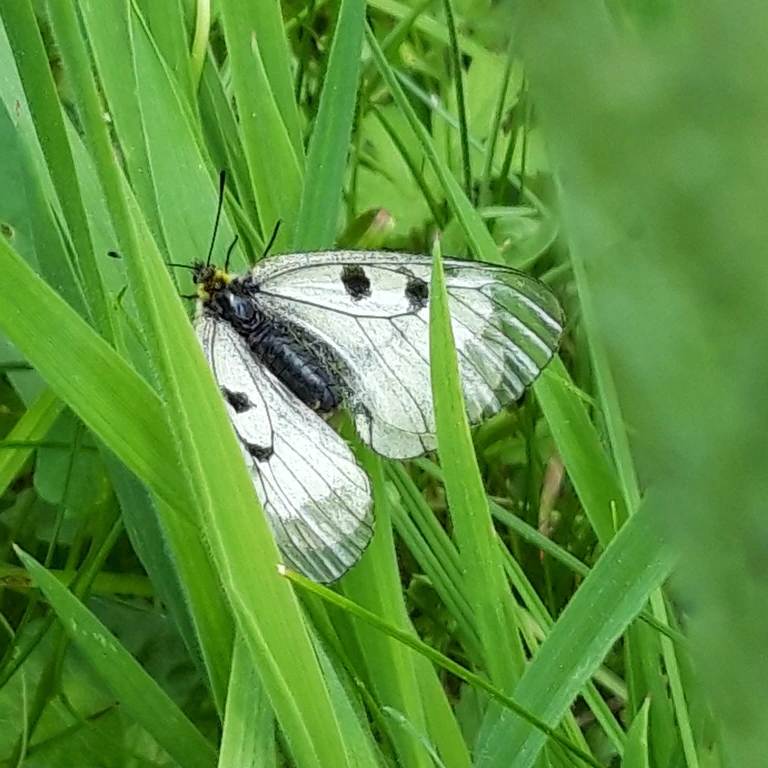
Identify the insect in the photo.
Parnassius mnemosyne
